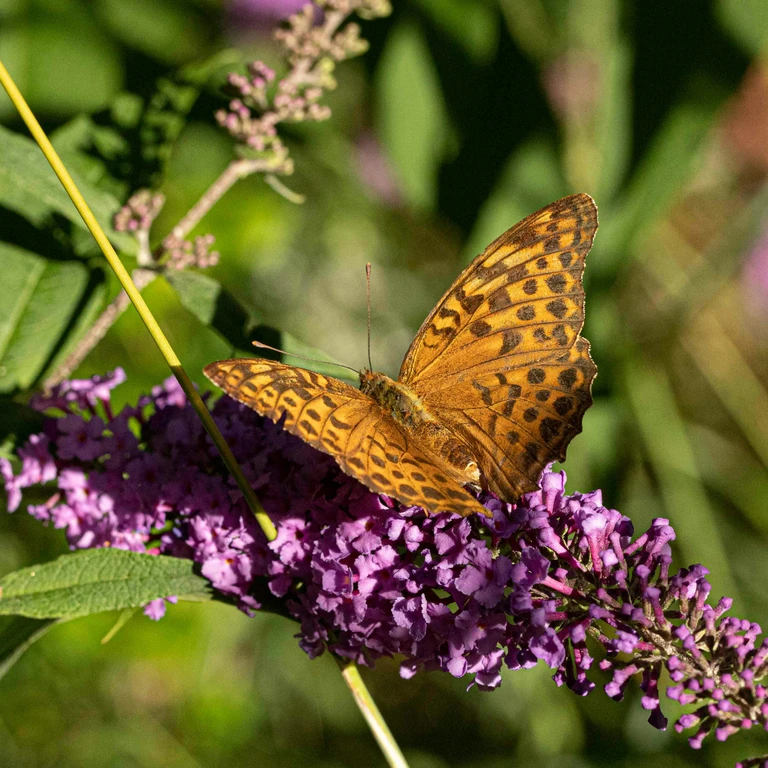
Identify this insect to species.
Argynnis paphia
